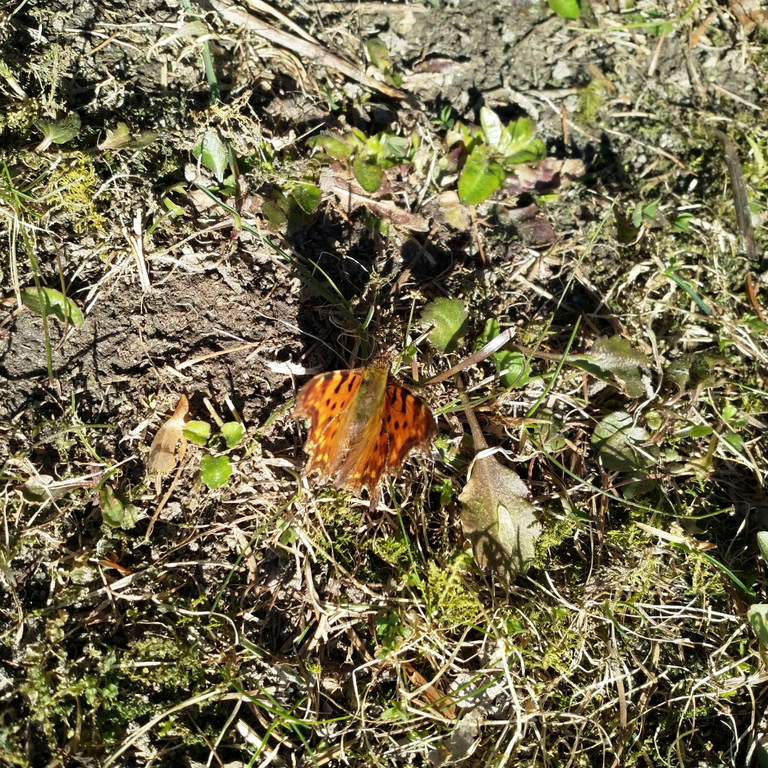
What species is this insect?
Polygonia c-album
